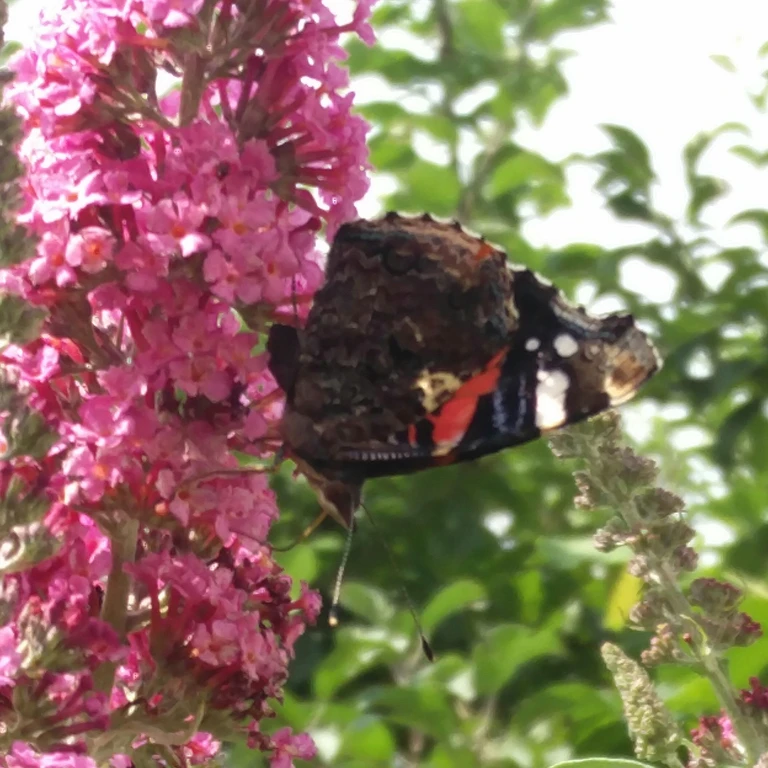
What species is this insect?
Vanessa atalanta
